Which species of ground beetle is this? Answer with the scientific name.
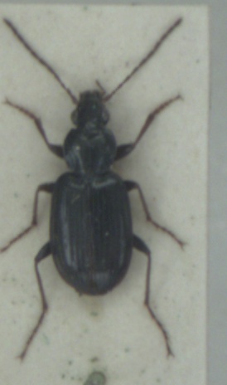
Agonum nigrum
